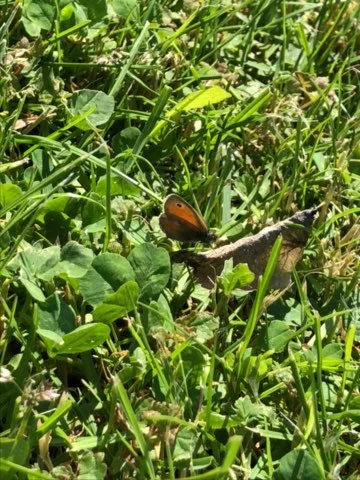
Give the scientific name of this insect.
Coenonympha pamphilus
